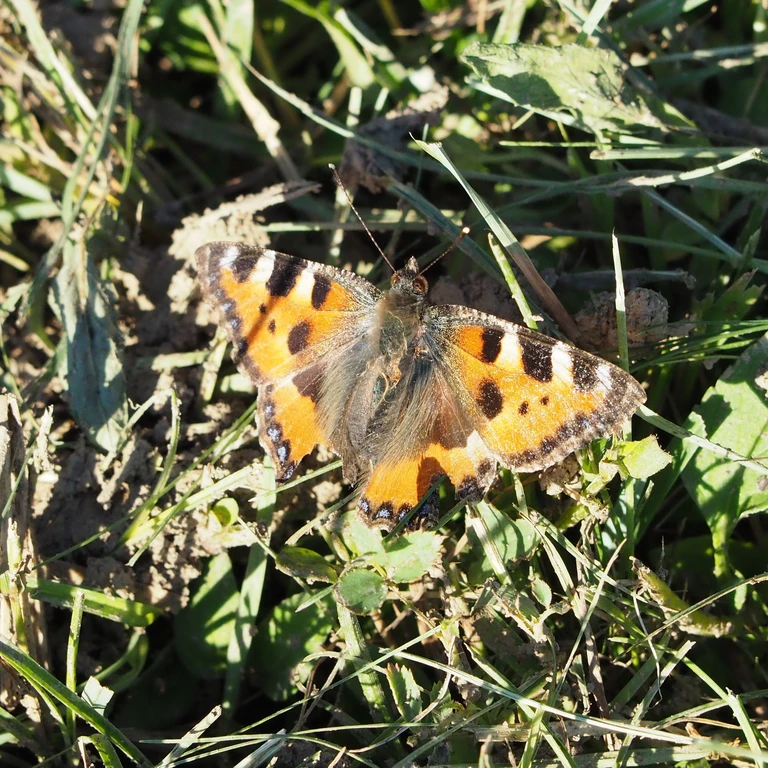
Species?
Aglais urticae
